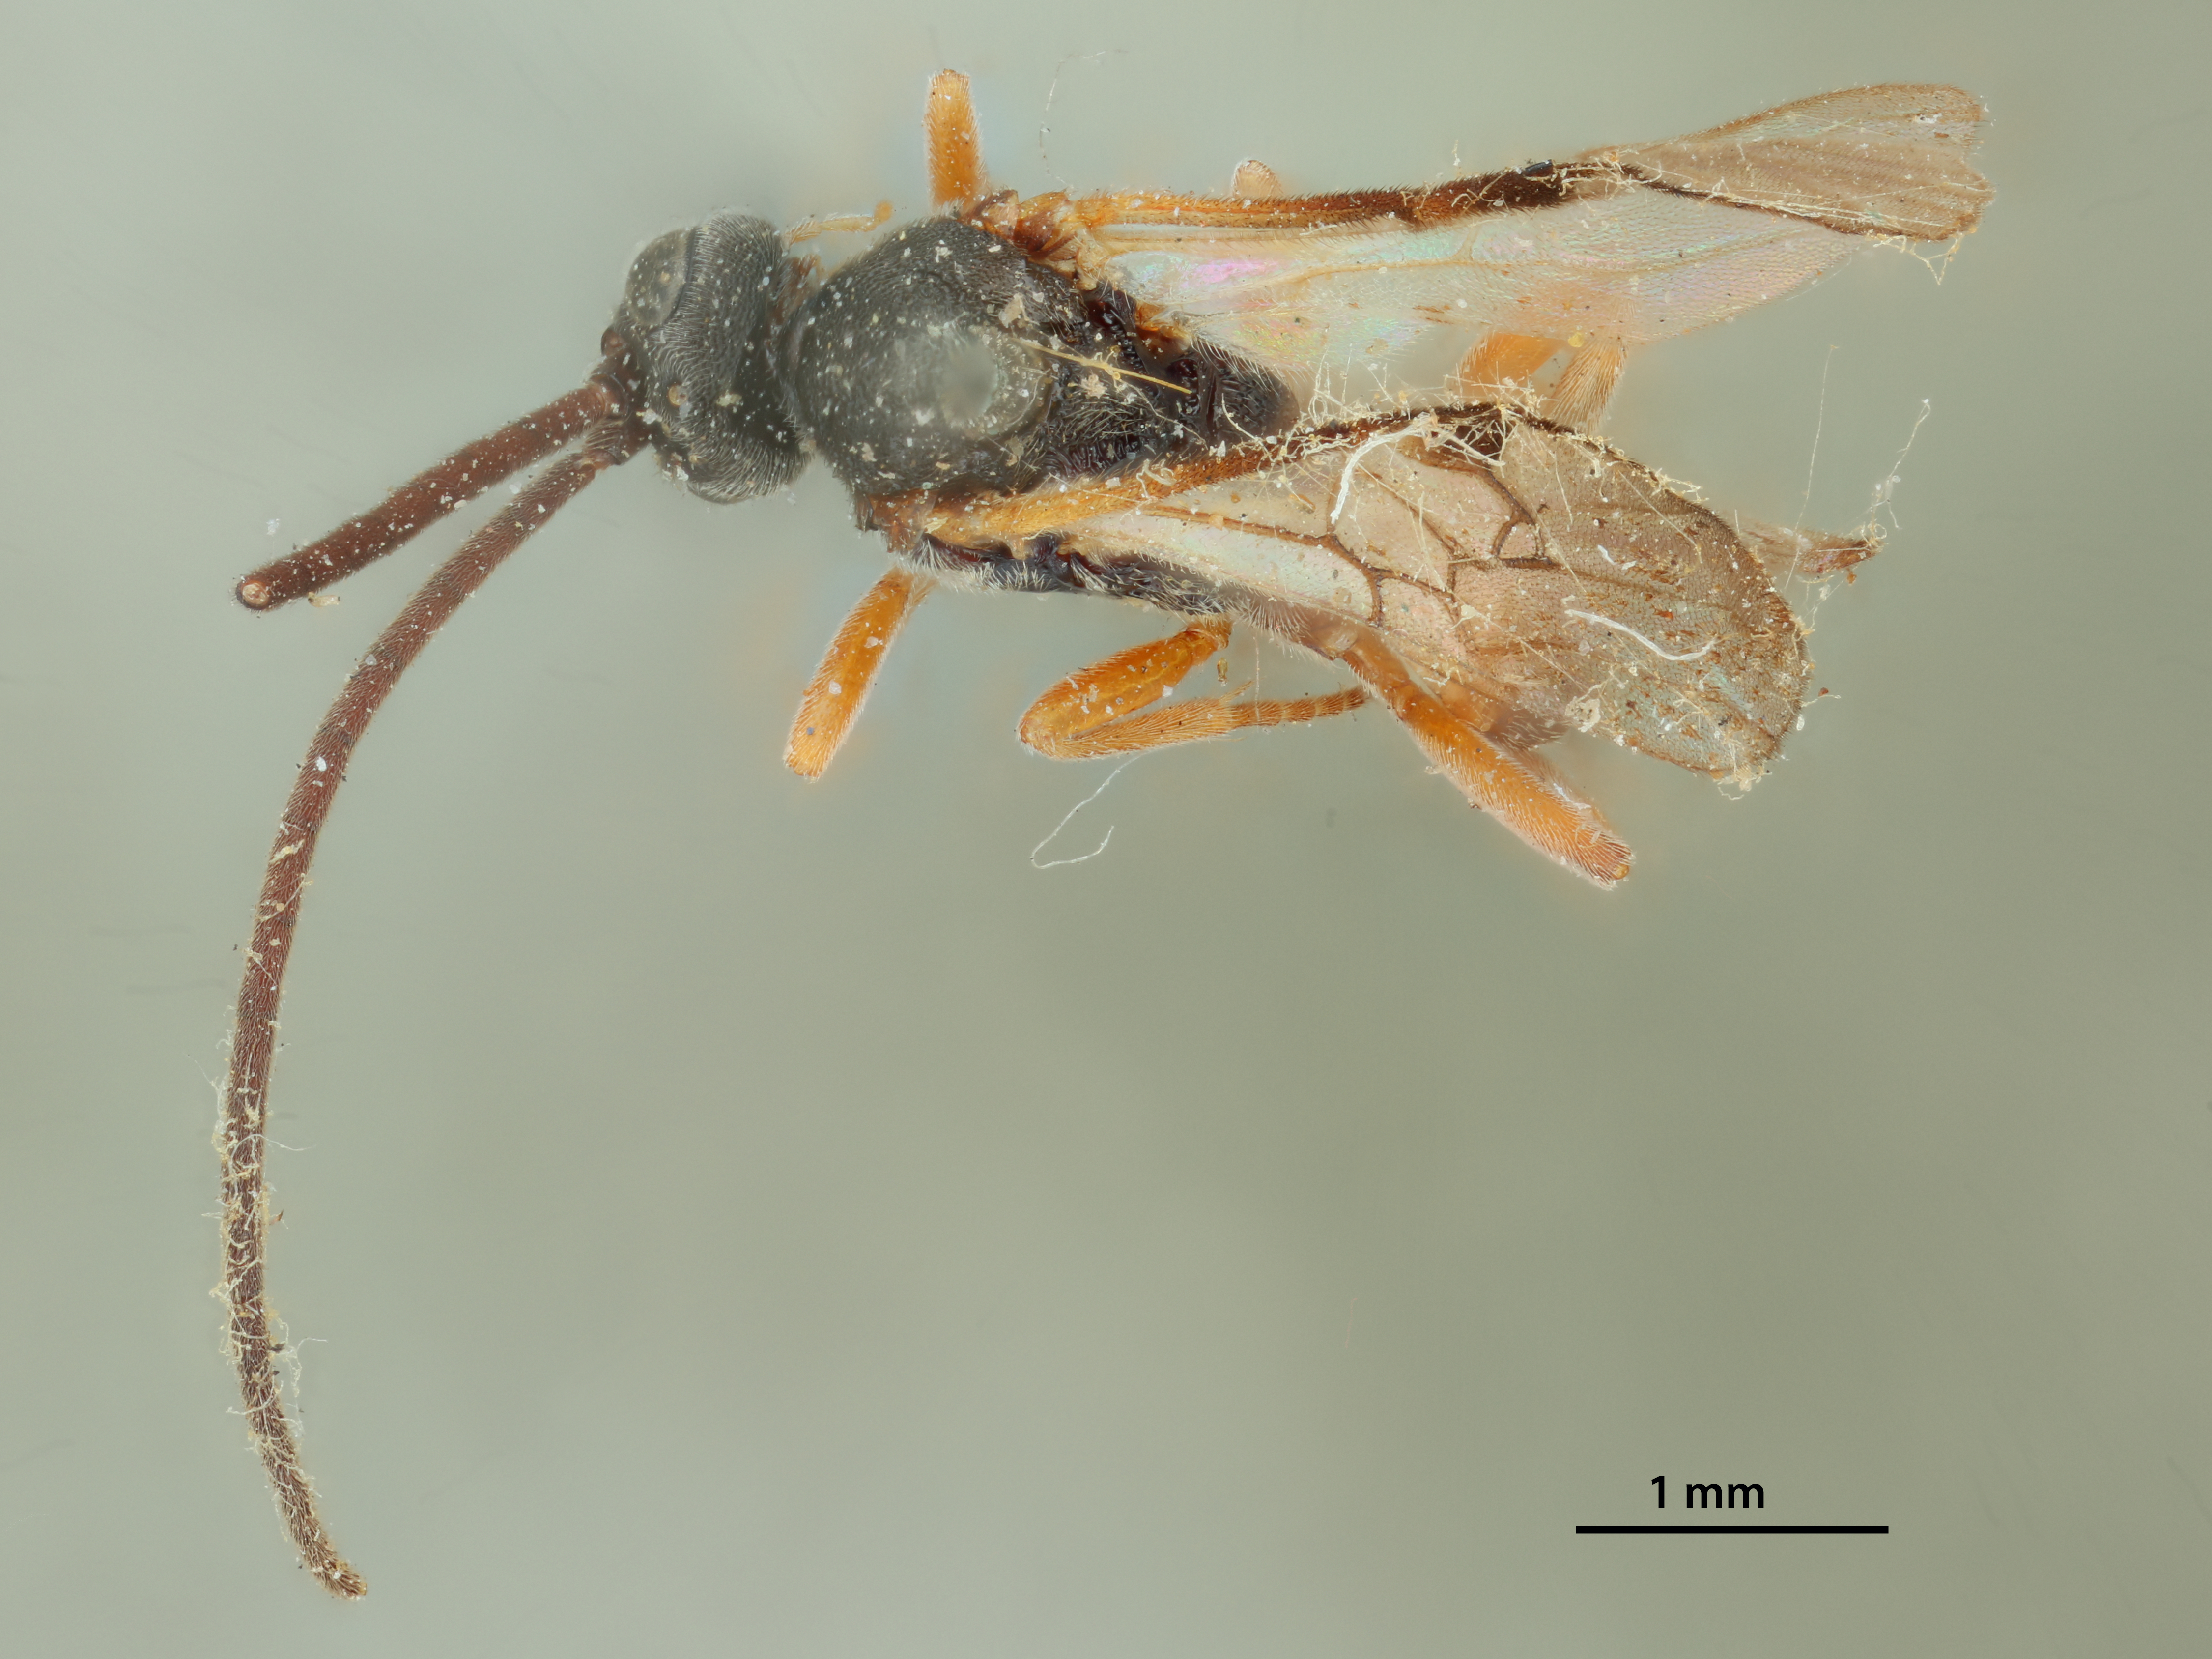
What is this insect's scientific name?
Microplitis cincta
